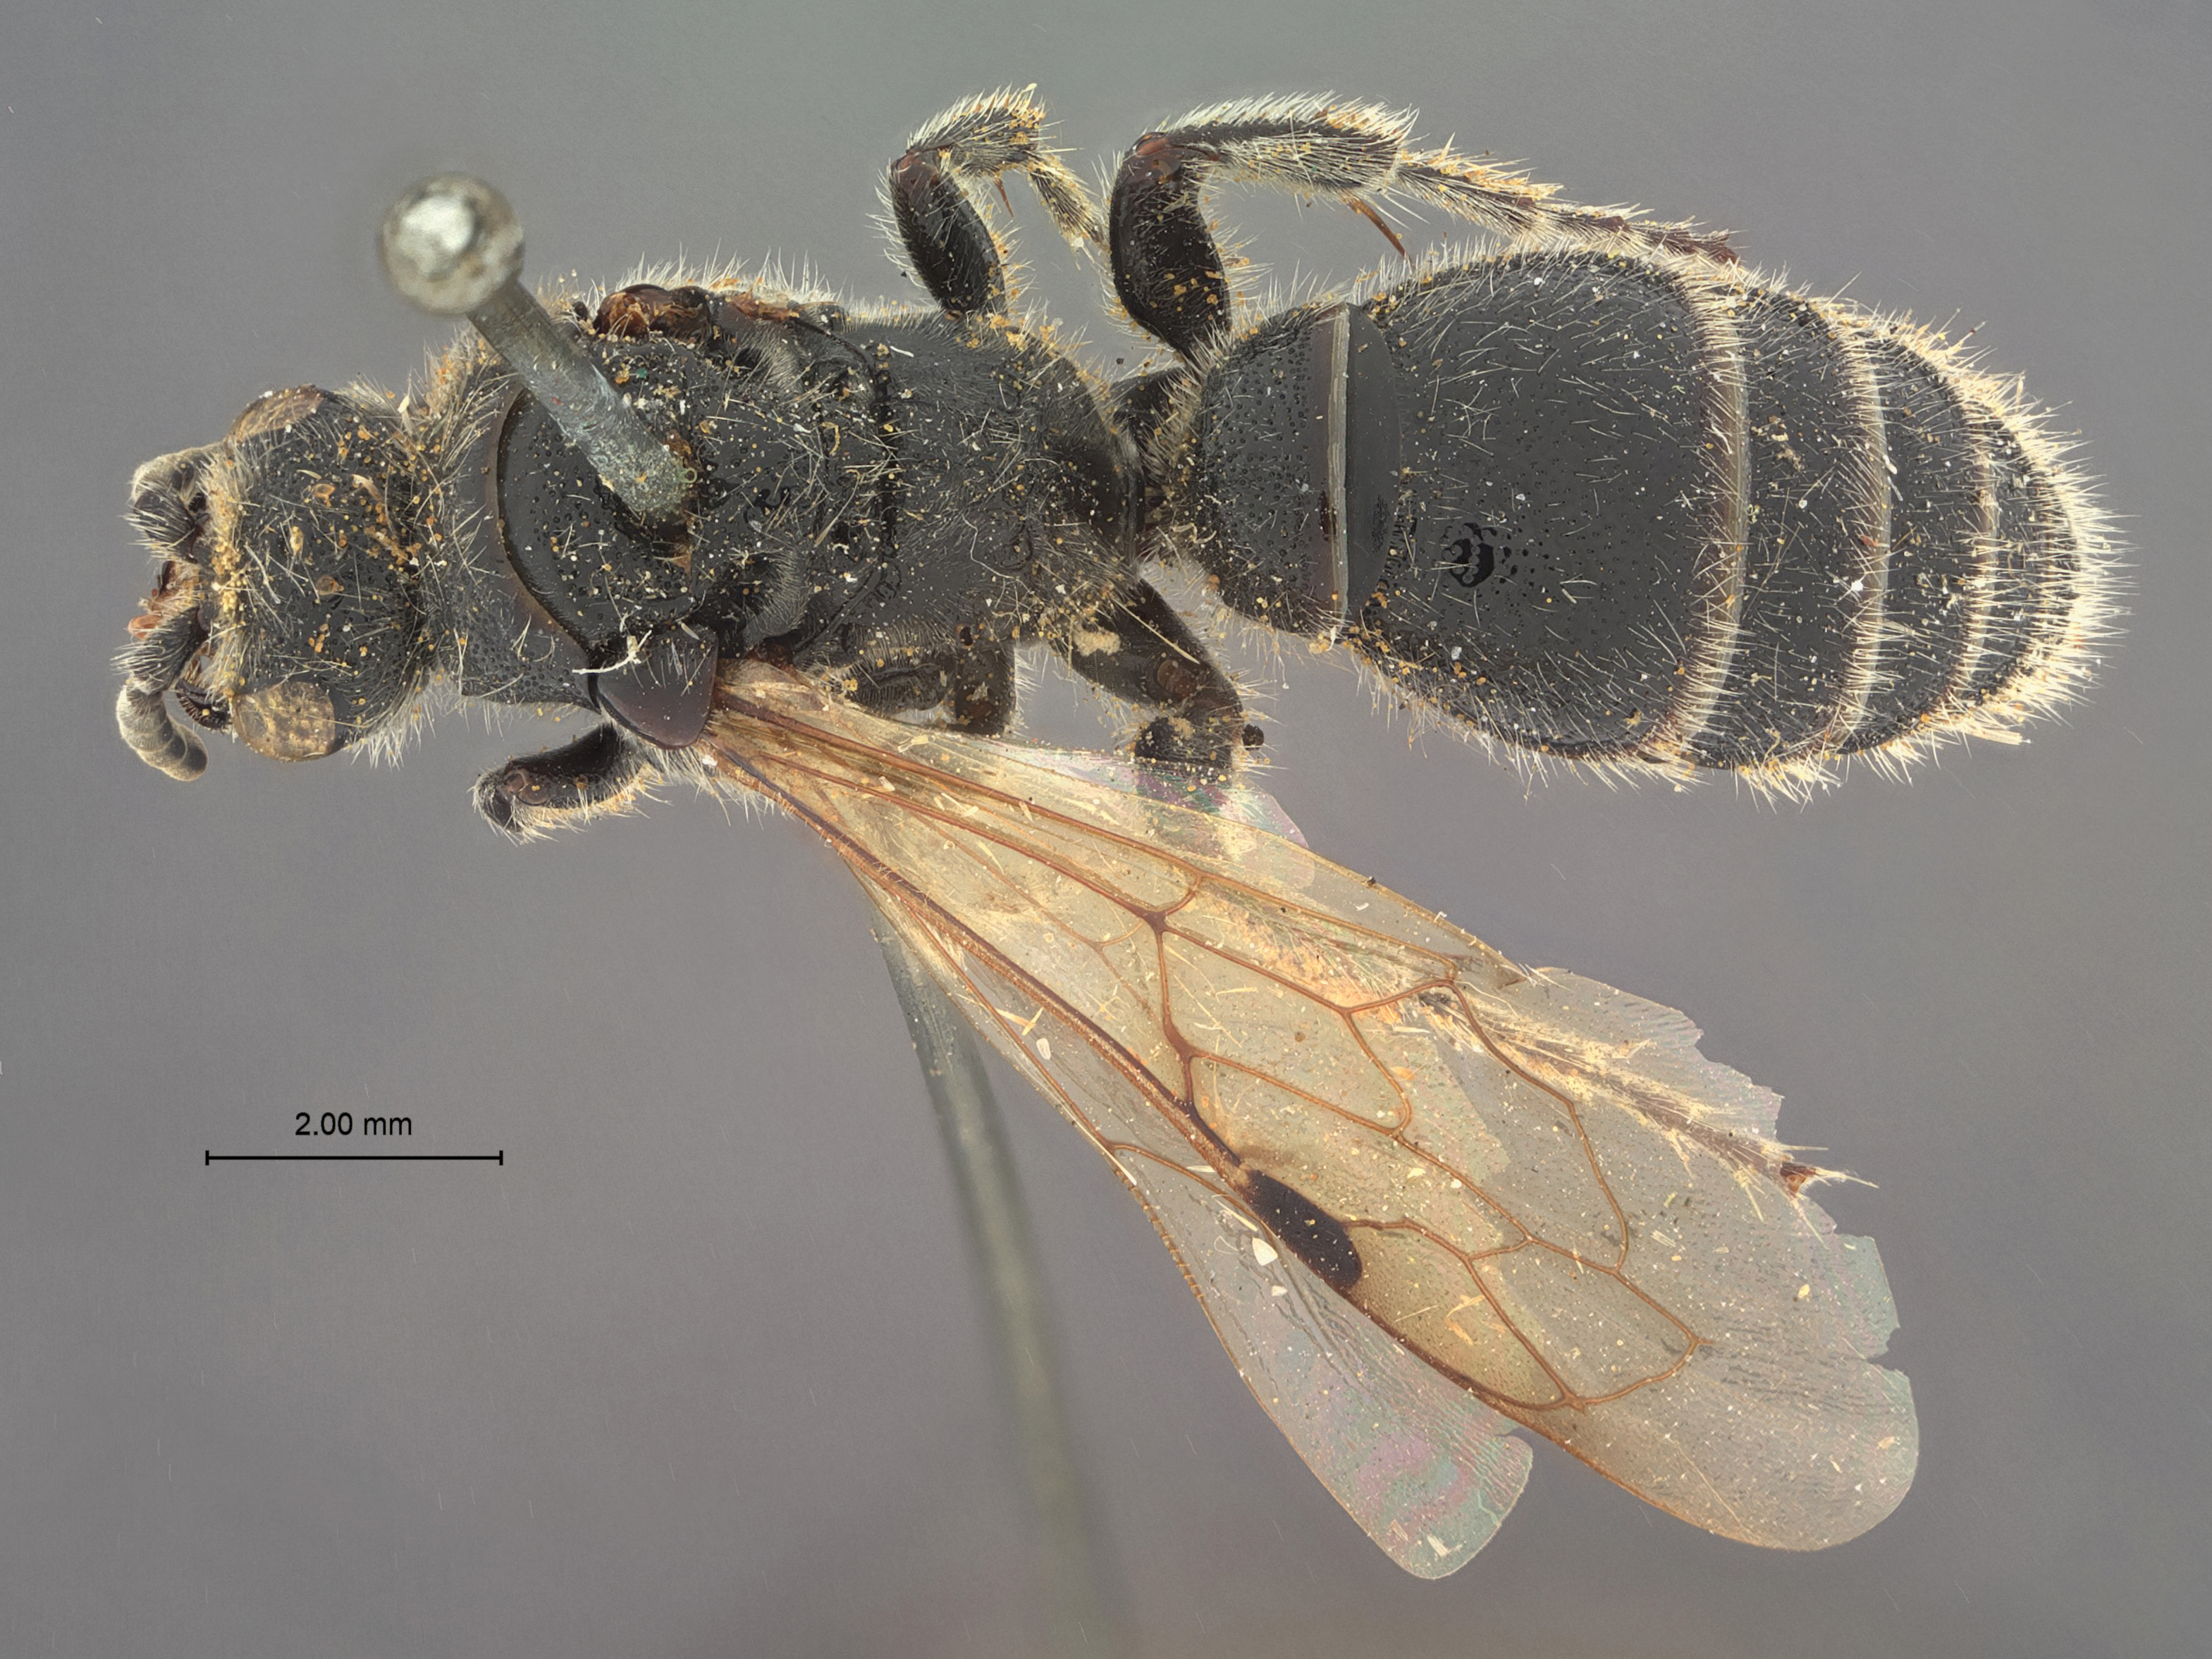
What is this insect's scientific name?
Neotiphia robusta
